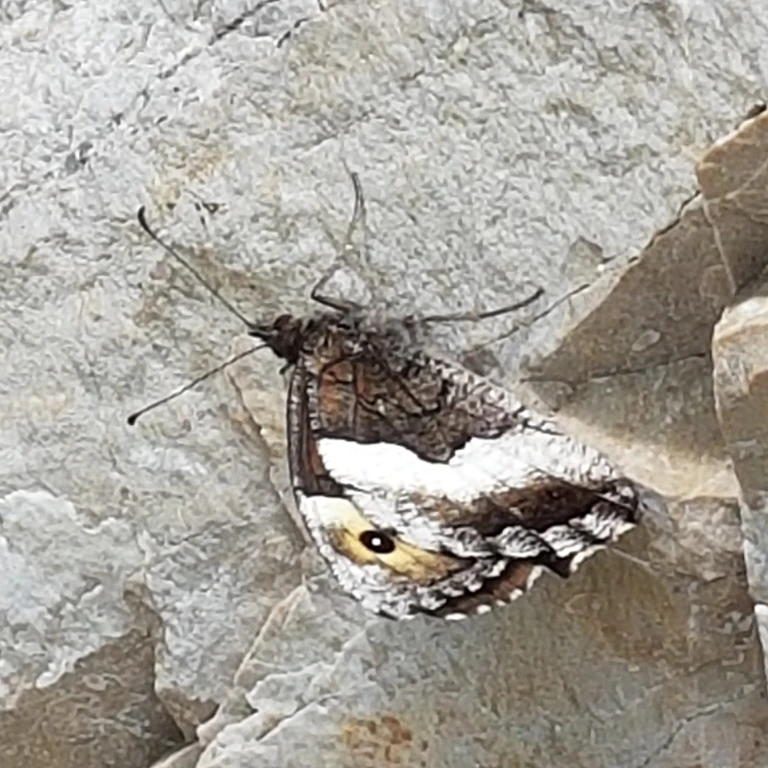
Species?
Hipparchia alcyone
